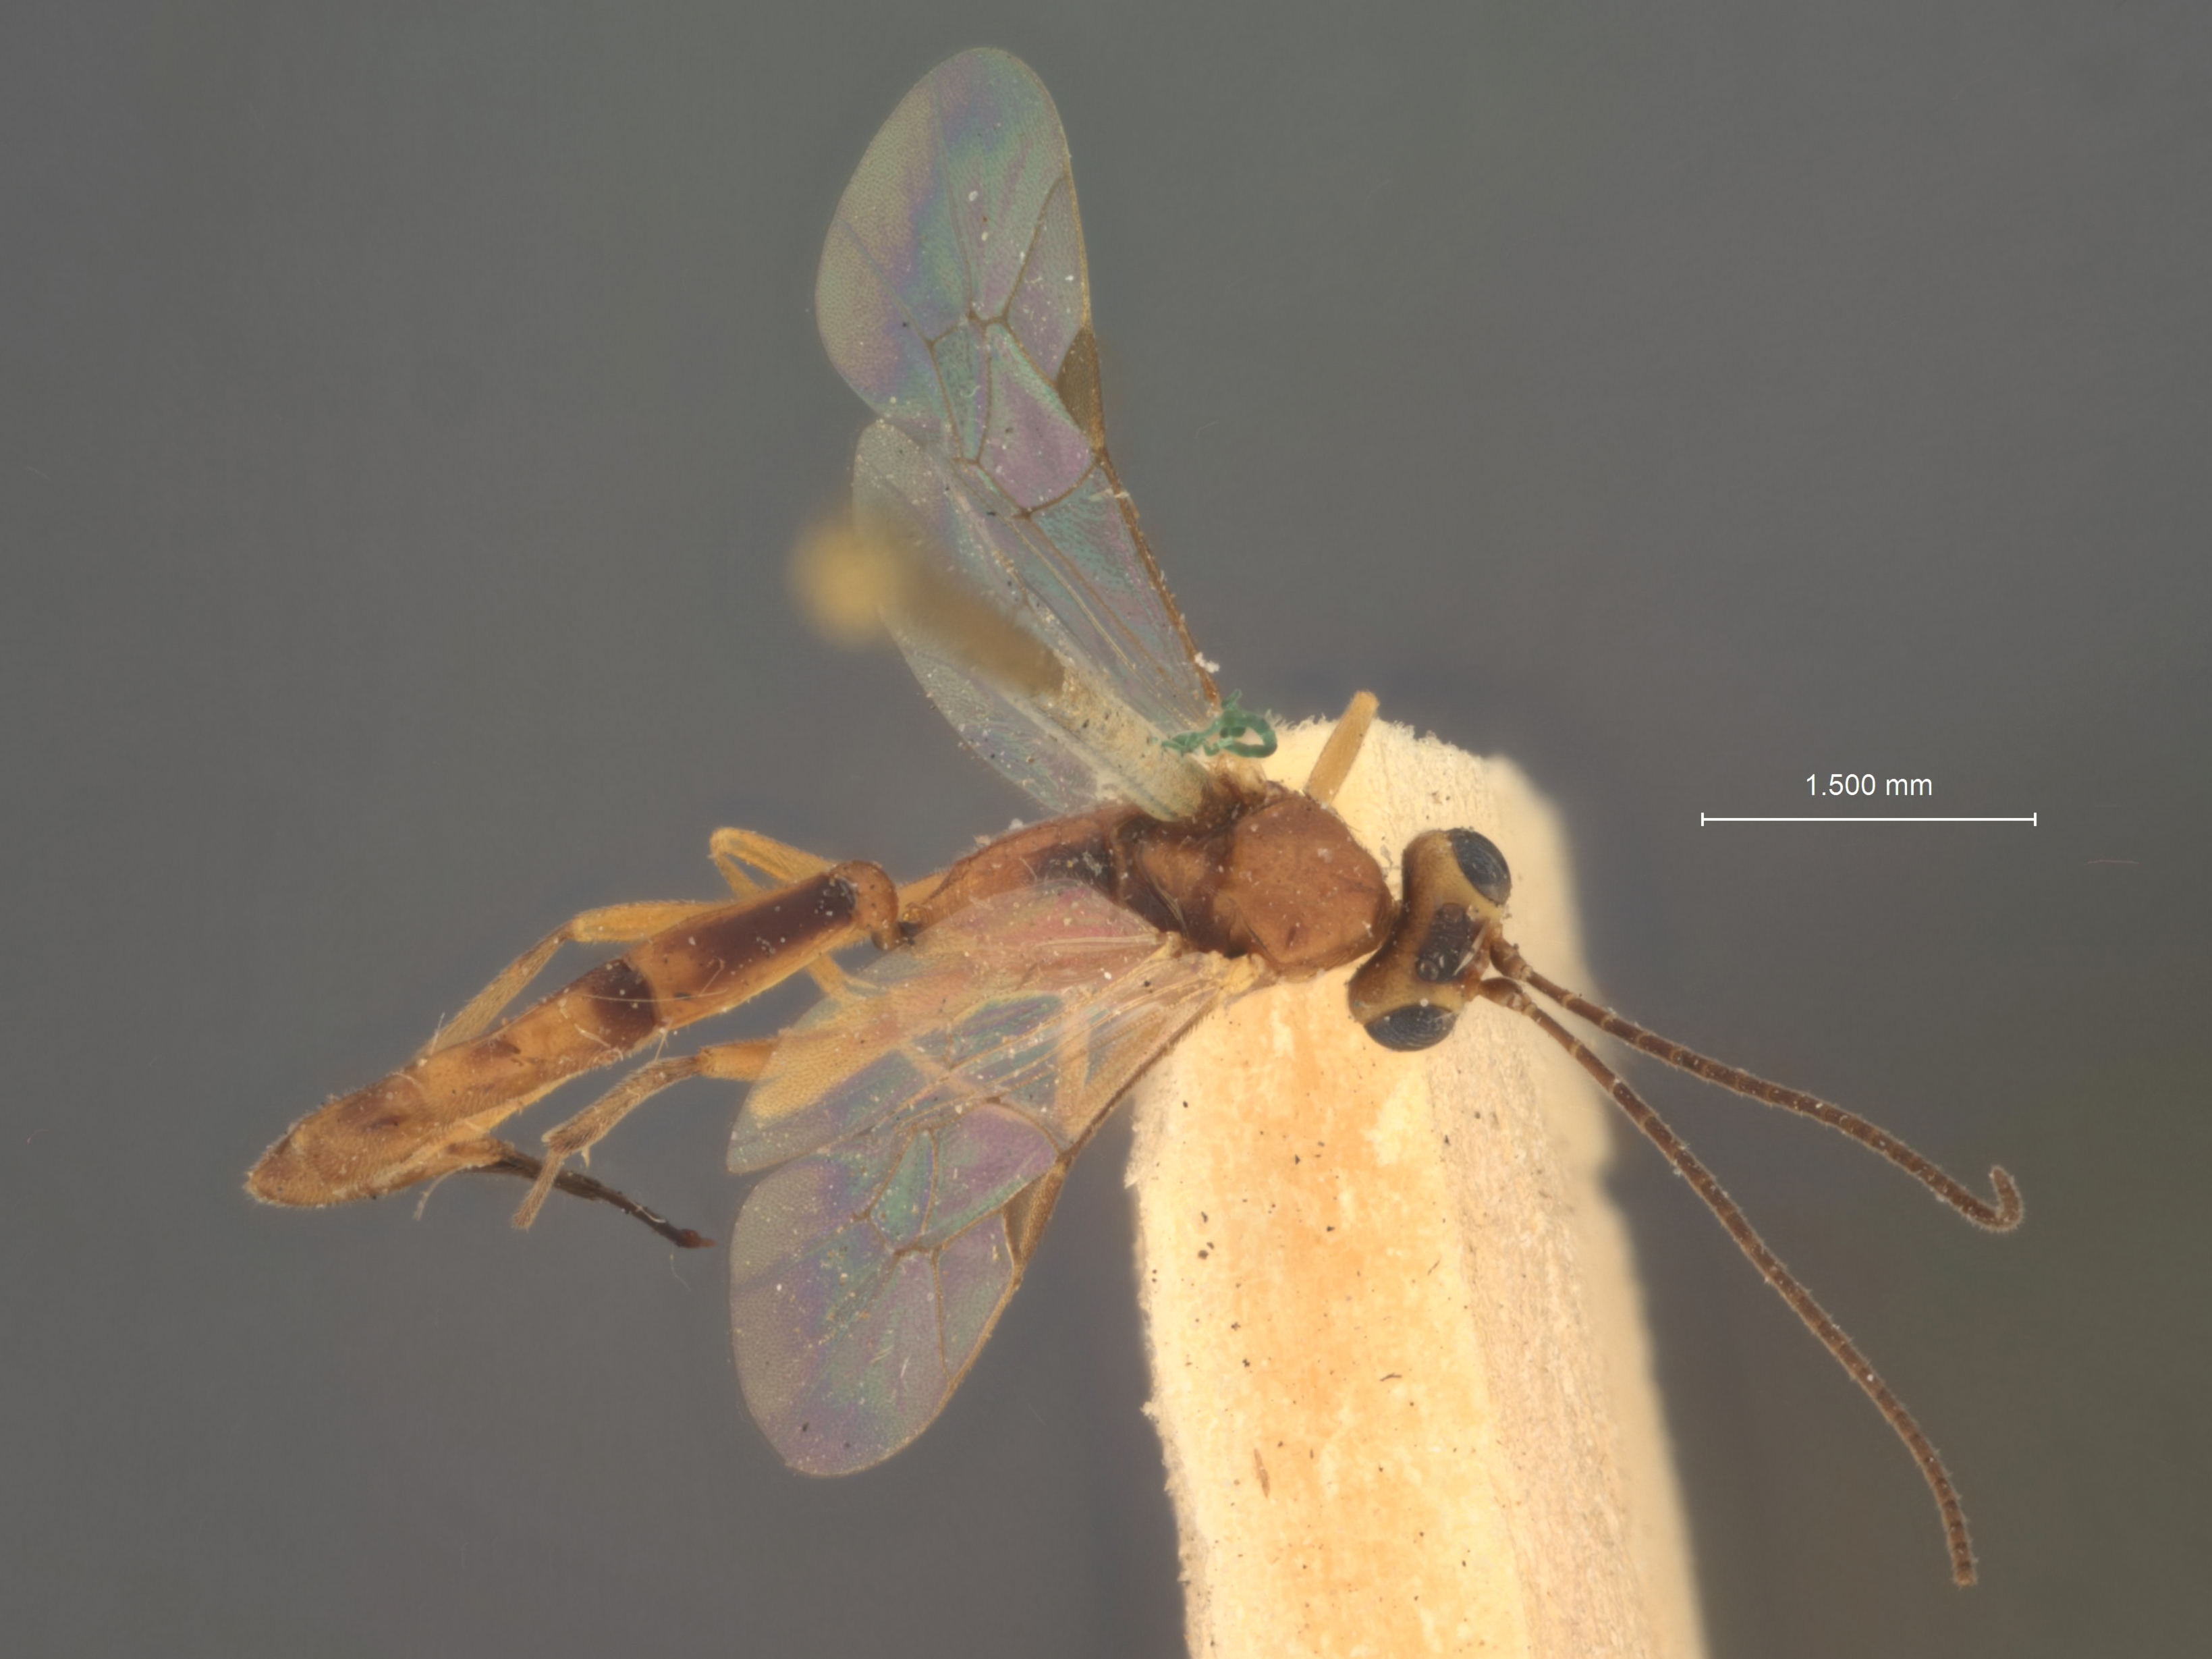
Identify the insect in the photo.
Cremastus minor
